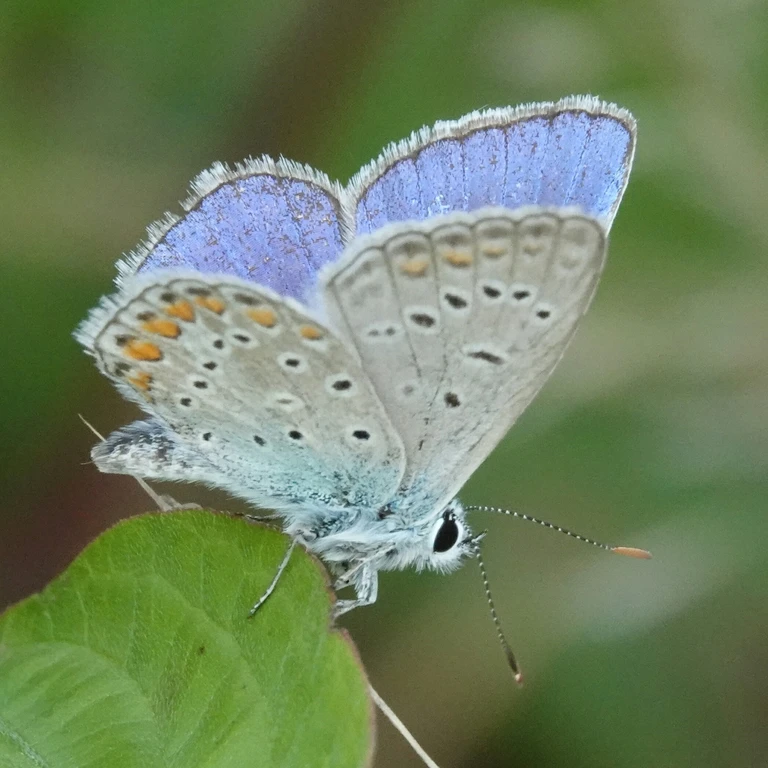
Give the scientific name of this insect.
Polyommatus icarus
